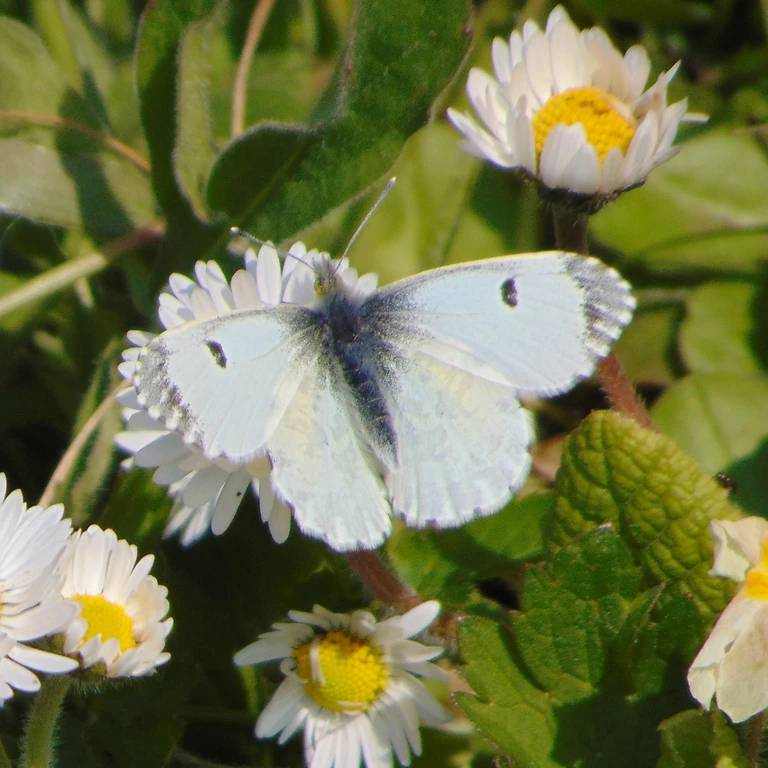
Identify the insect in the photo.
Anthocharis cardamines
